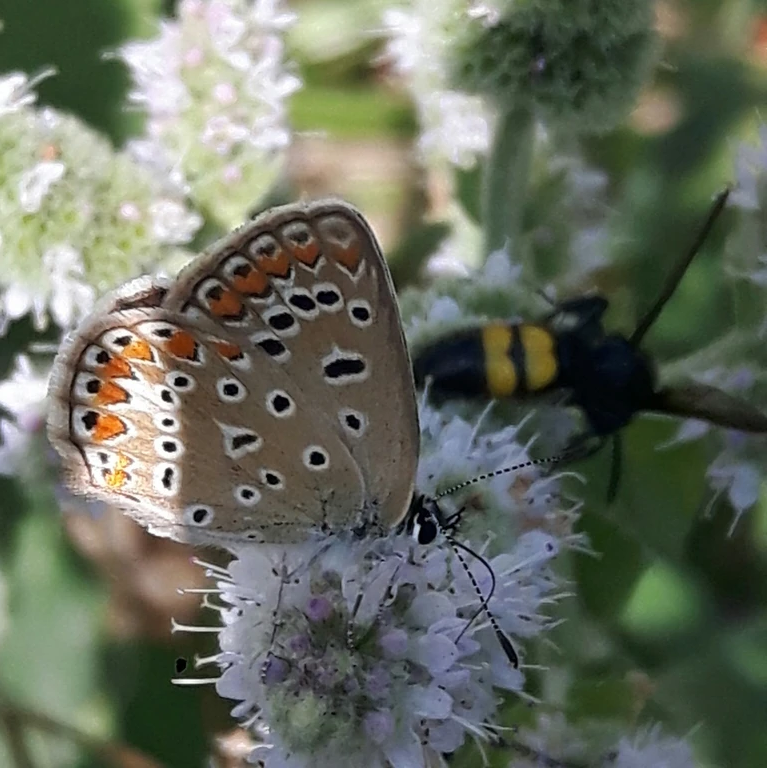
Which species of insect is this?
Polyommatus icarus
